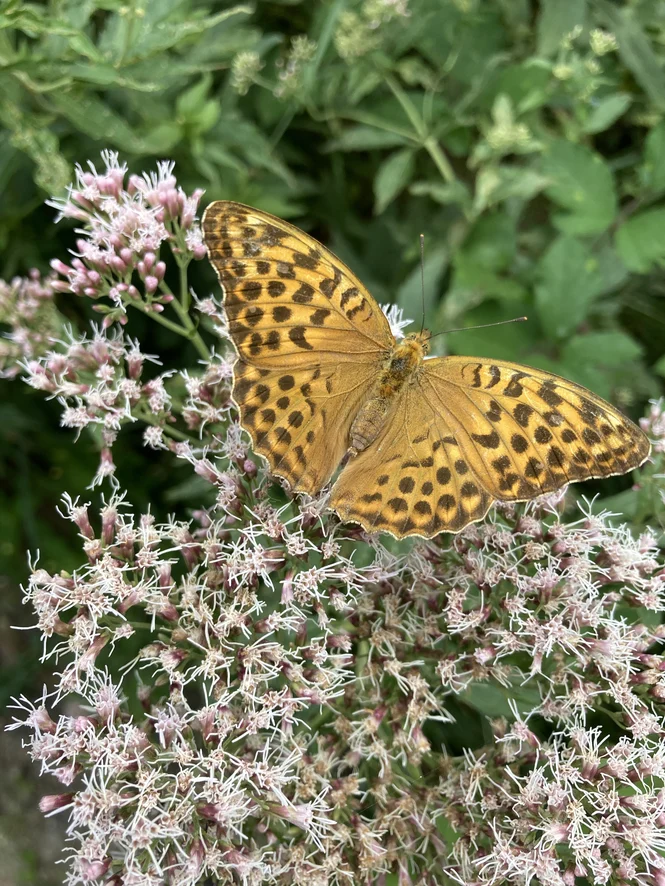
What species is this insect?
Argynnis paphia
